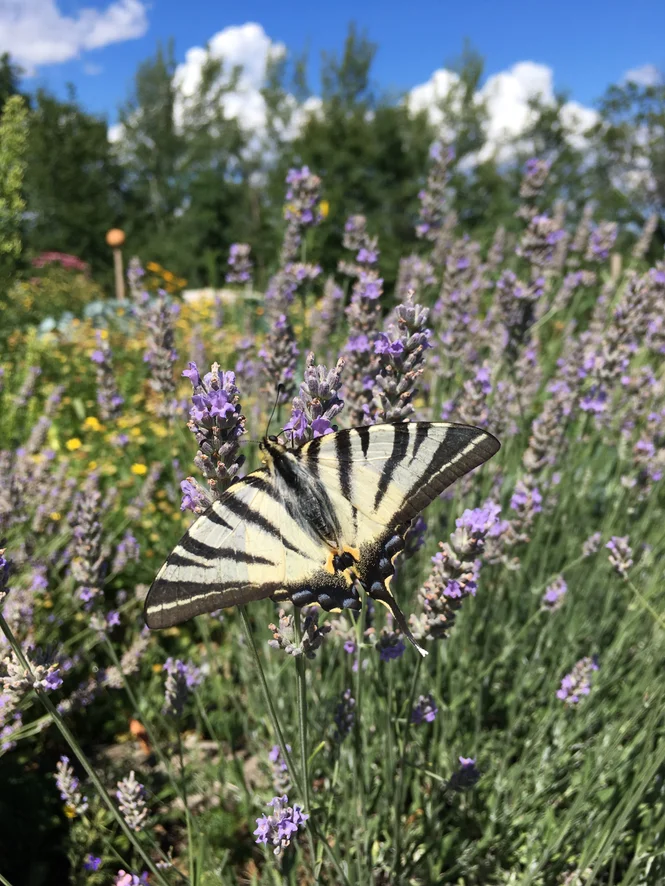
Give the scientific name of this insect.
Iphiclides podalirius
